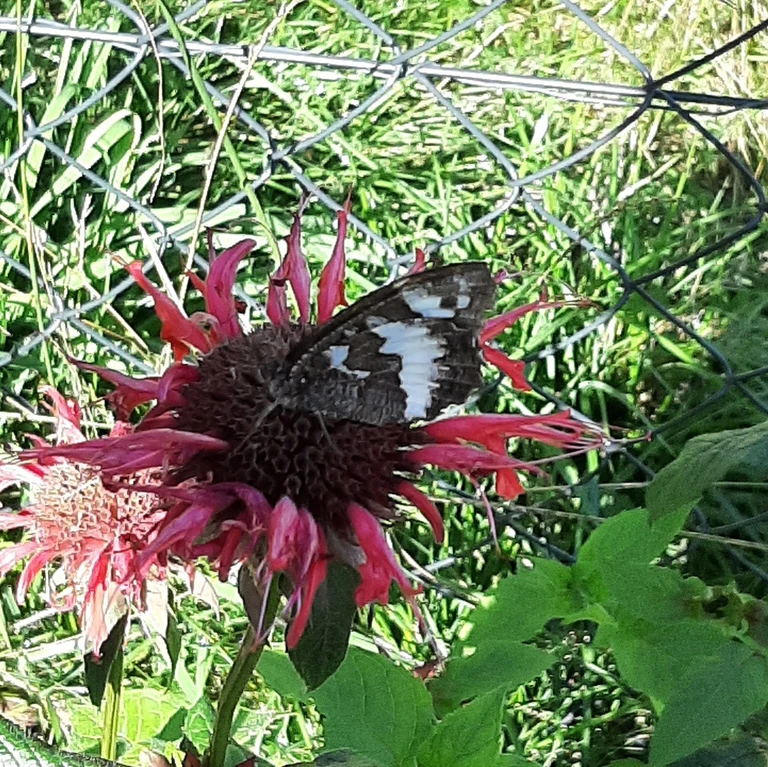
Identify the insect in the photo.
Brintesia circe
